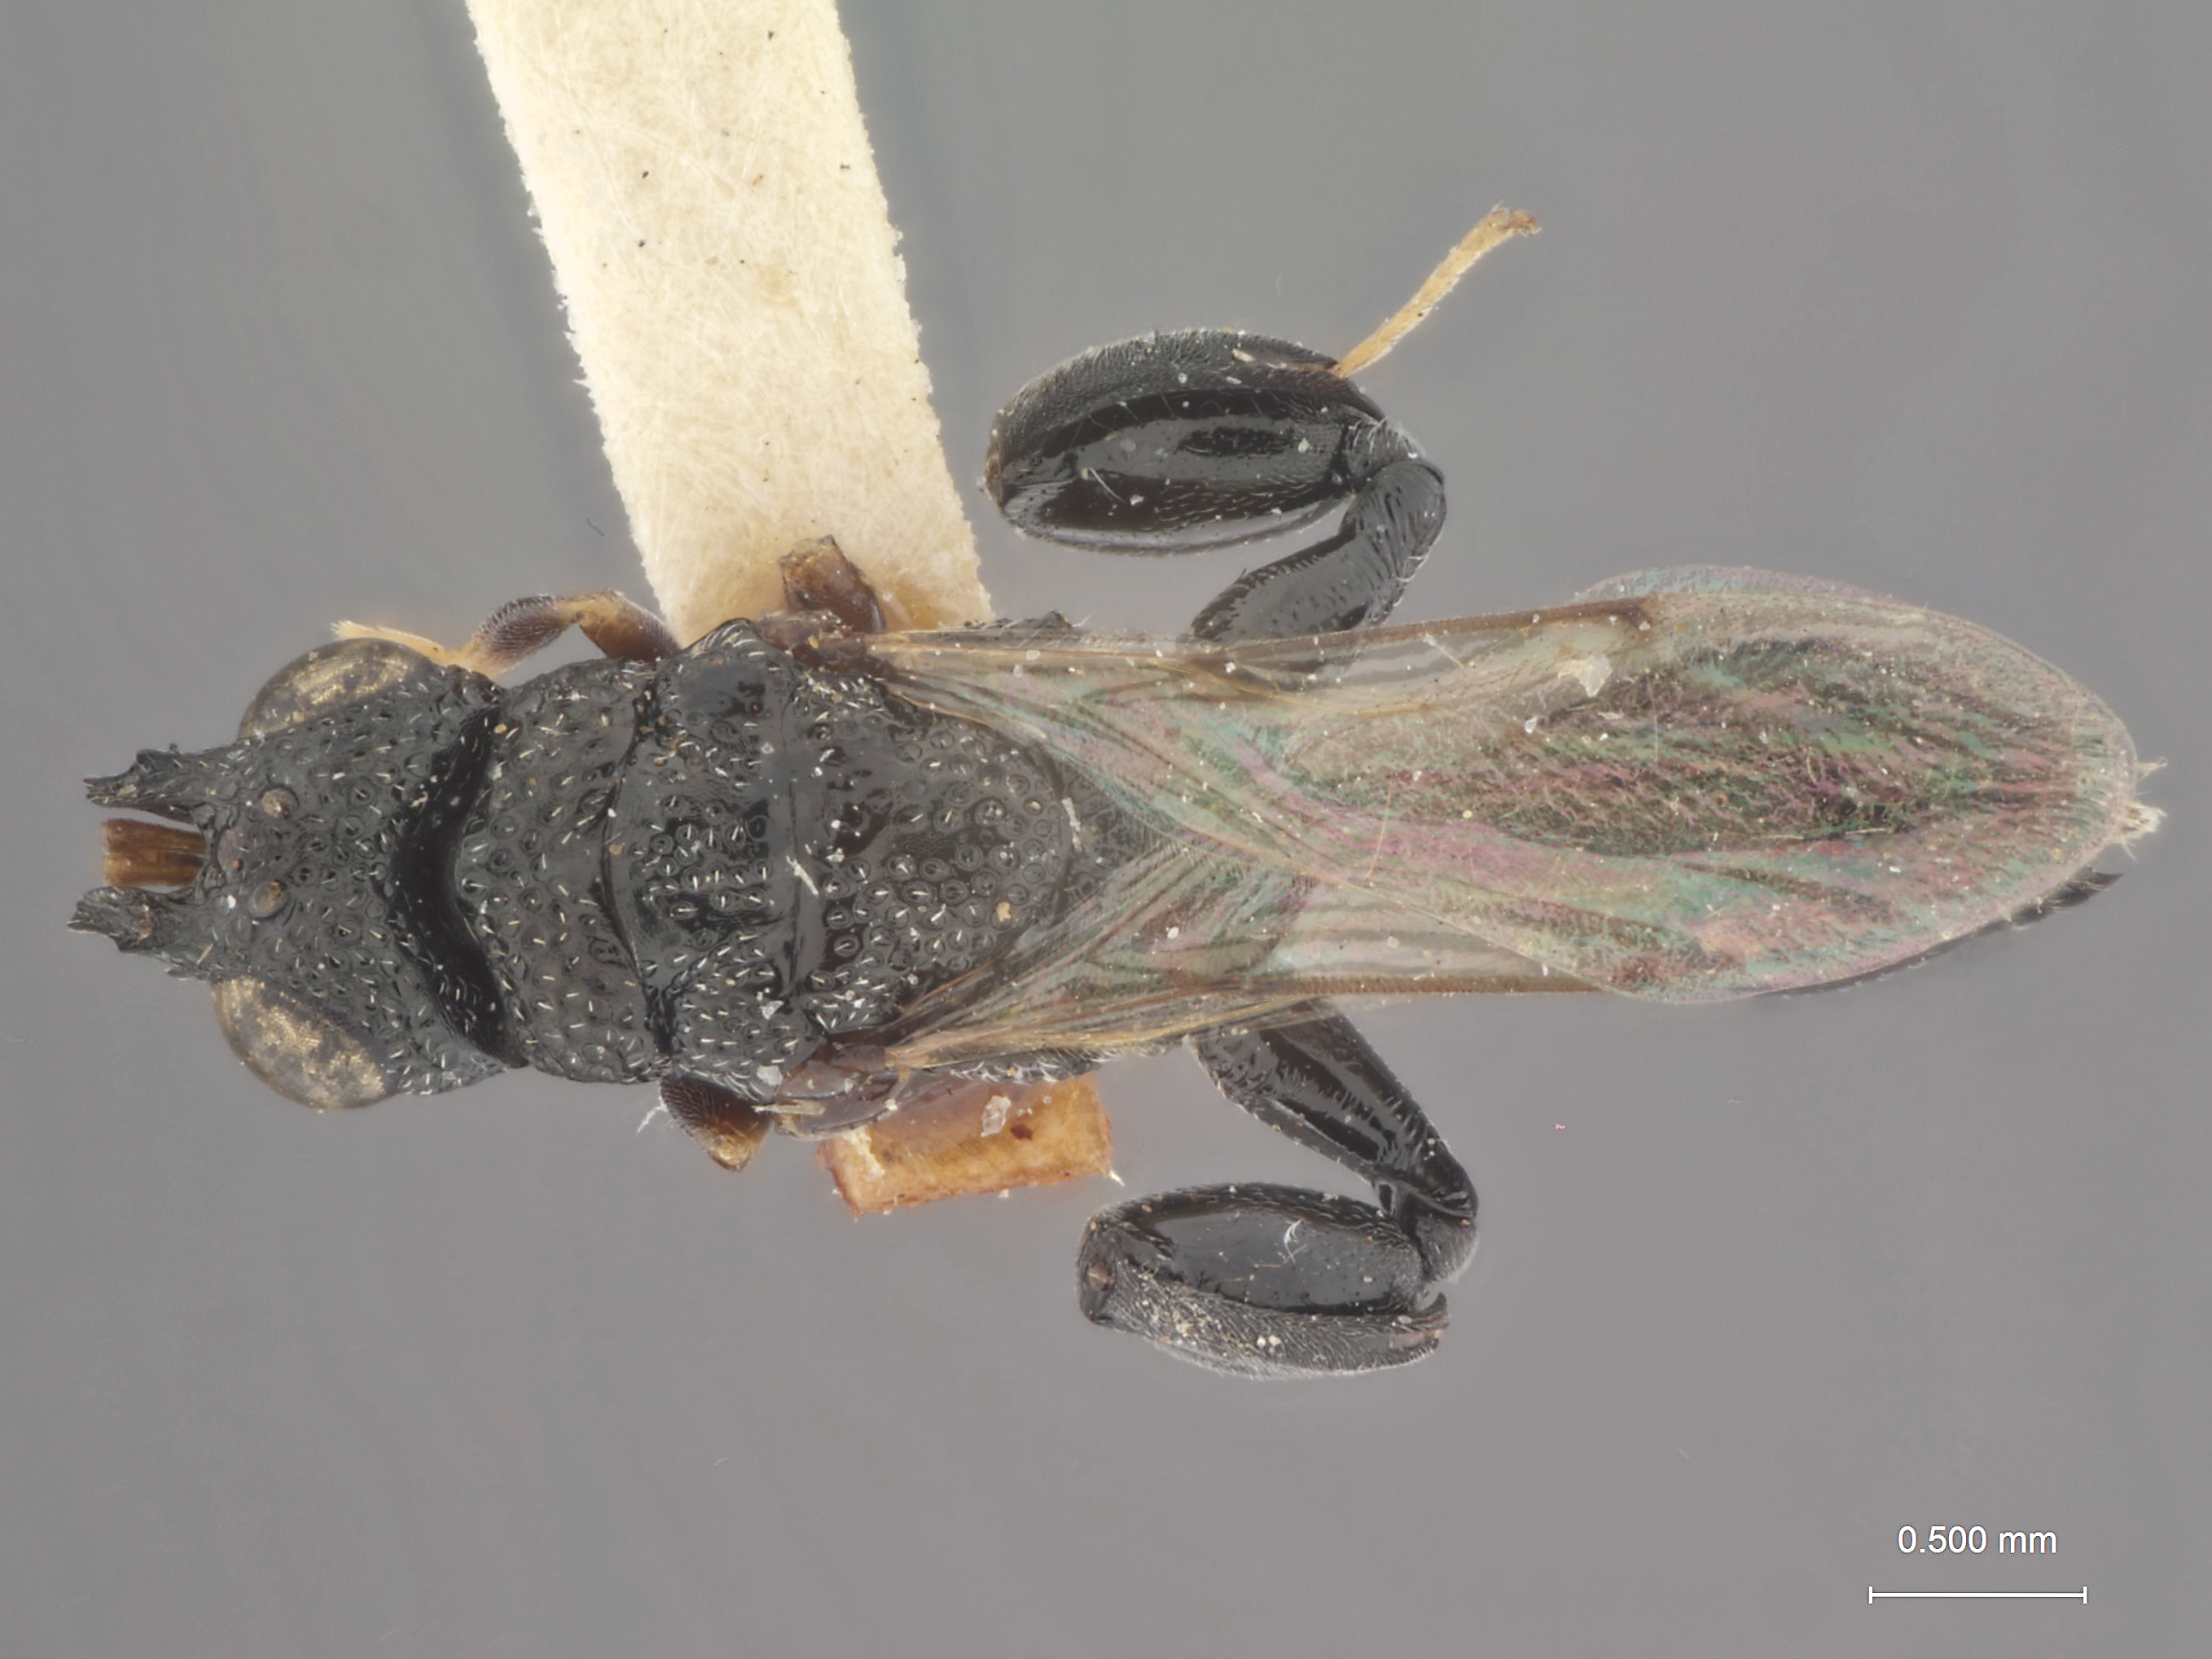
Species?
Pareniaca alticornis
